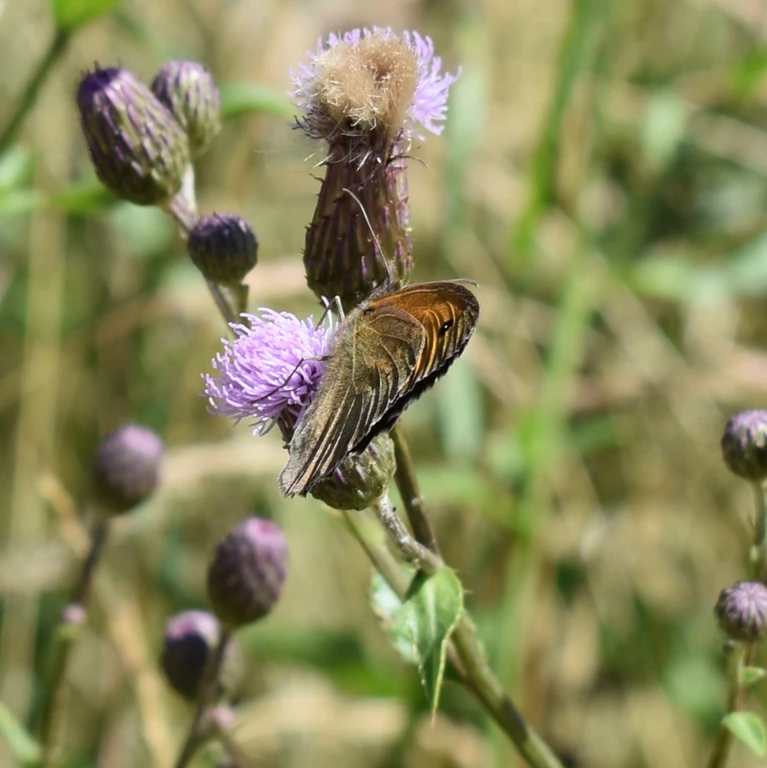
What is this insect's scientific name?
Maniola jurtina
